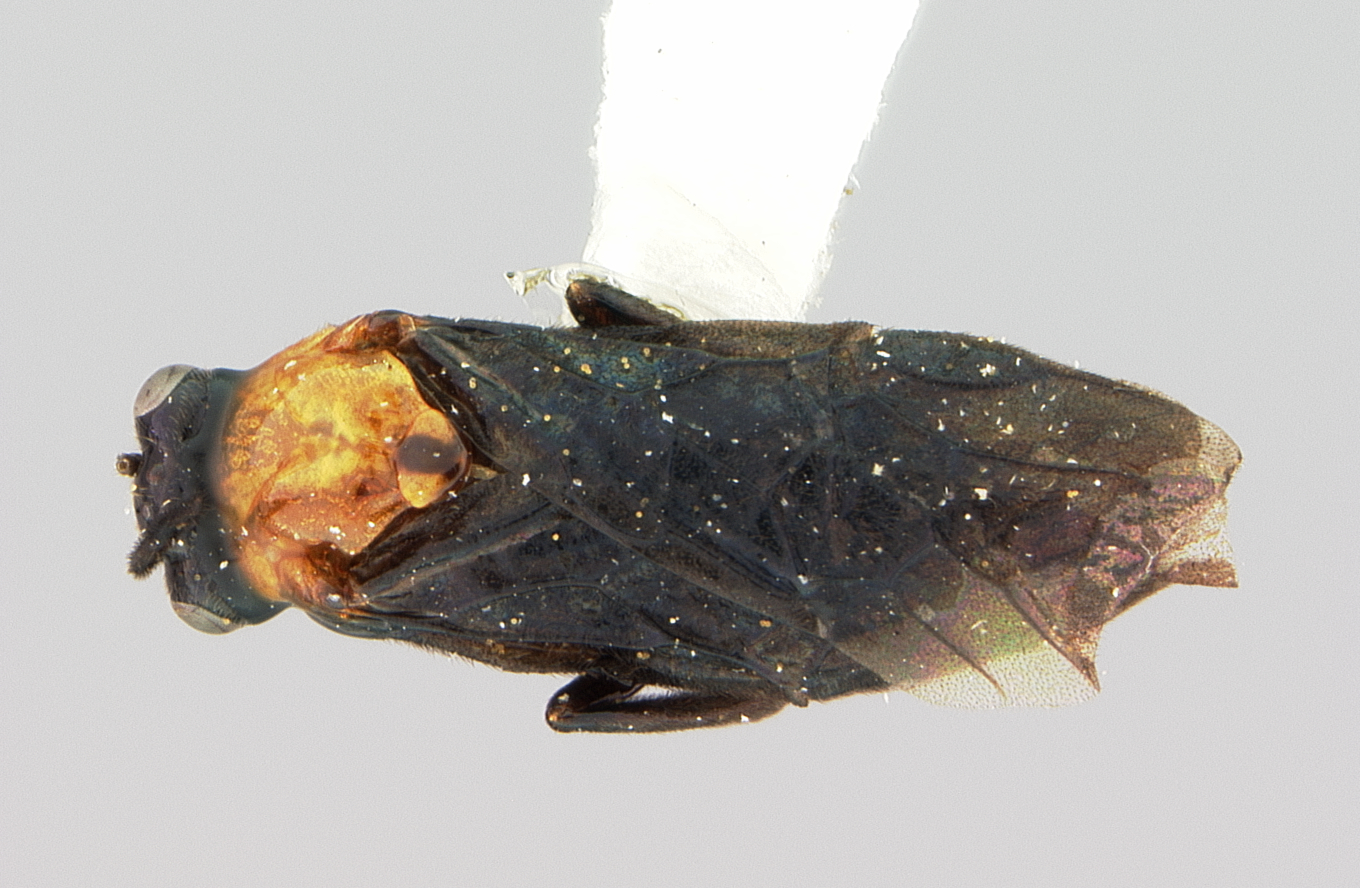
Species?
Atomacera raza
